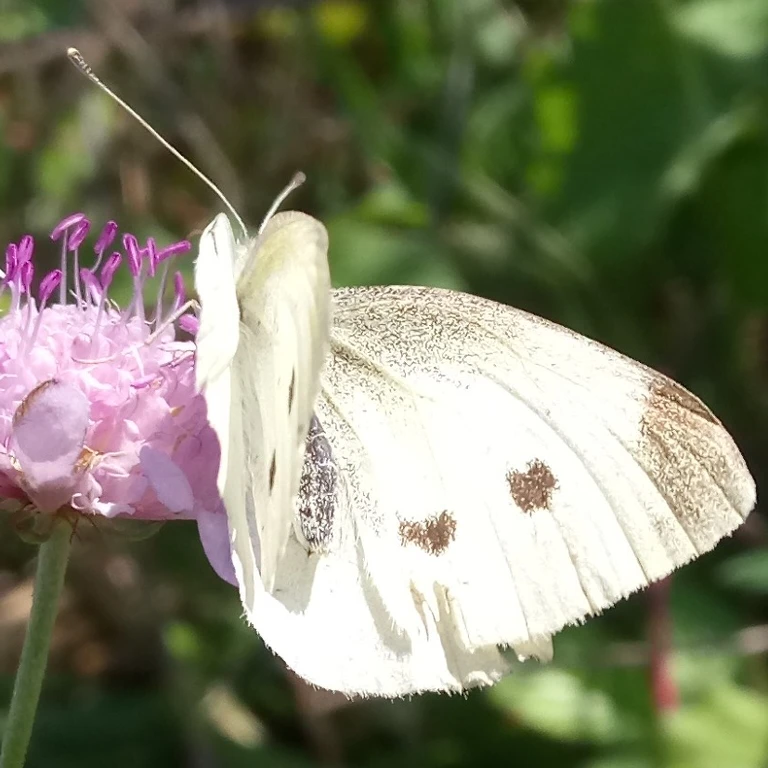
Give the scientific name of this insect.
Pieris rapae
